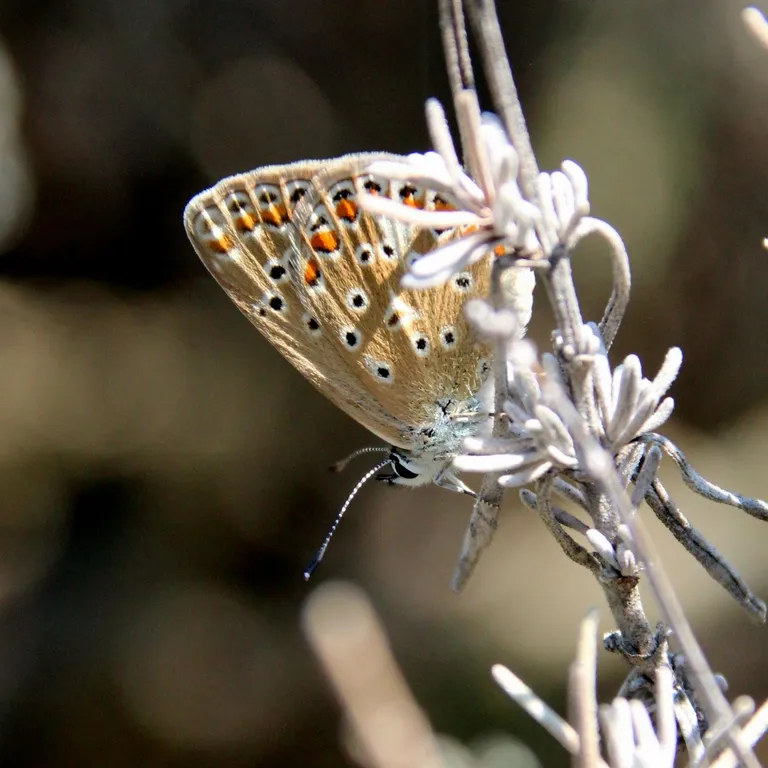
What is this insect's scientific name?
Polyommatus icarus
